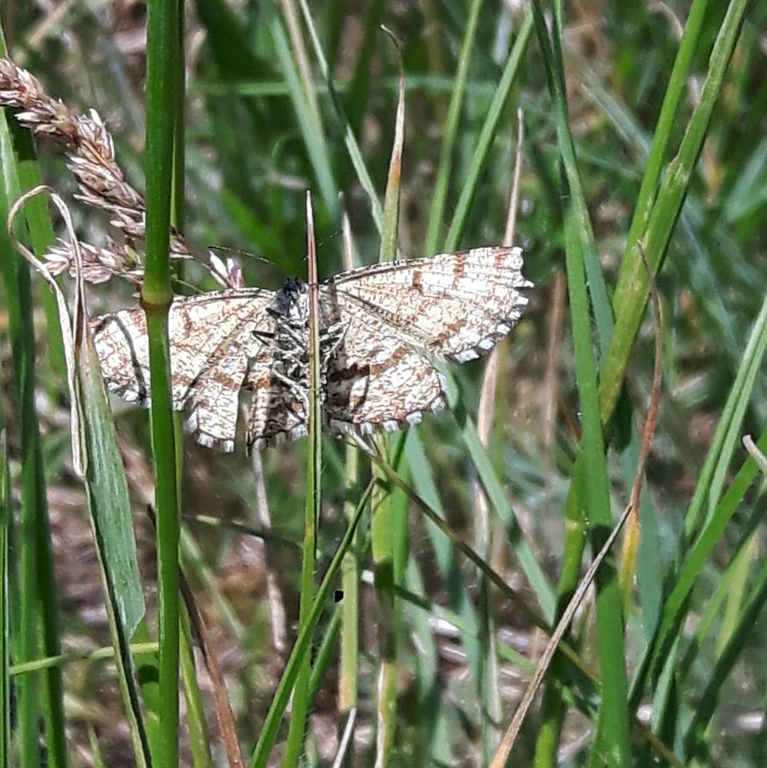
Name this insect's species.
Ematurga atomaria
